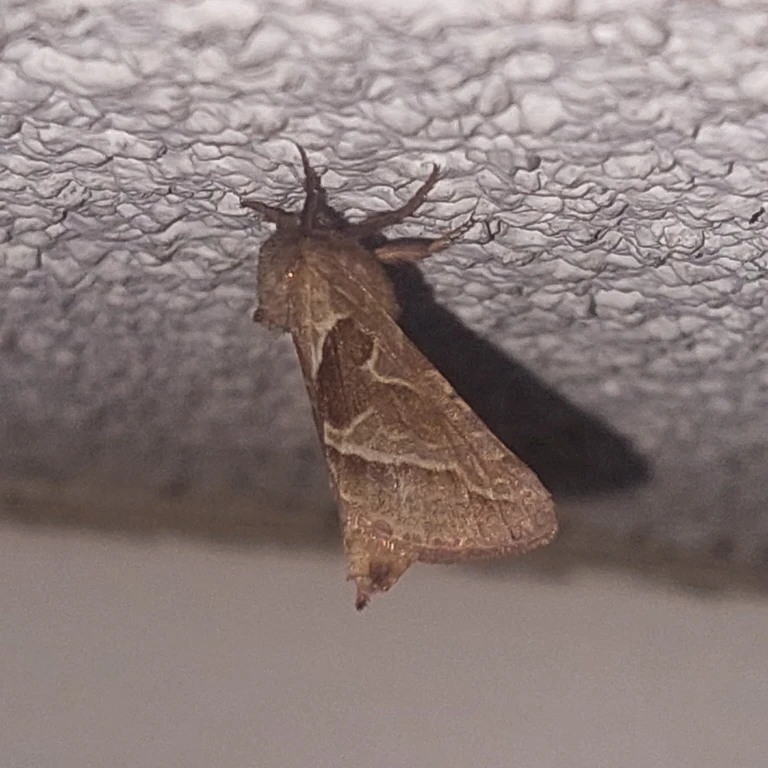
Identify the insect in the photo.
Triodia sylvina
